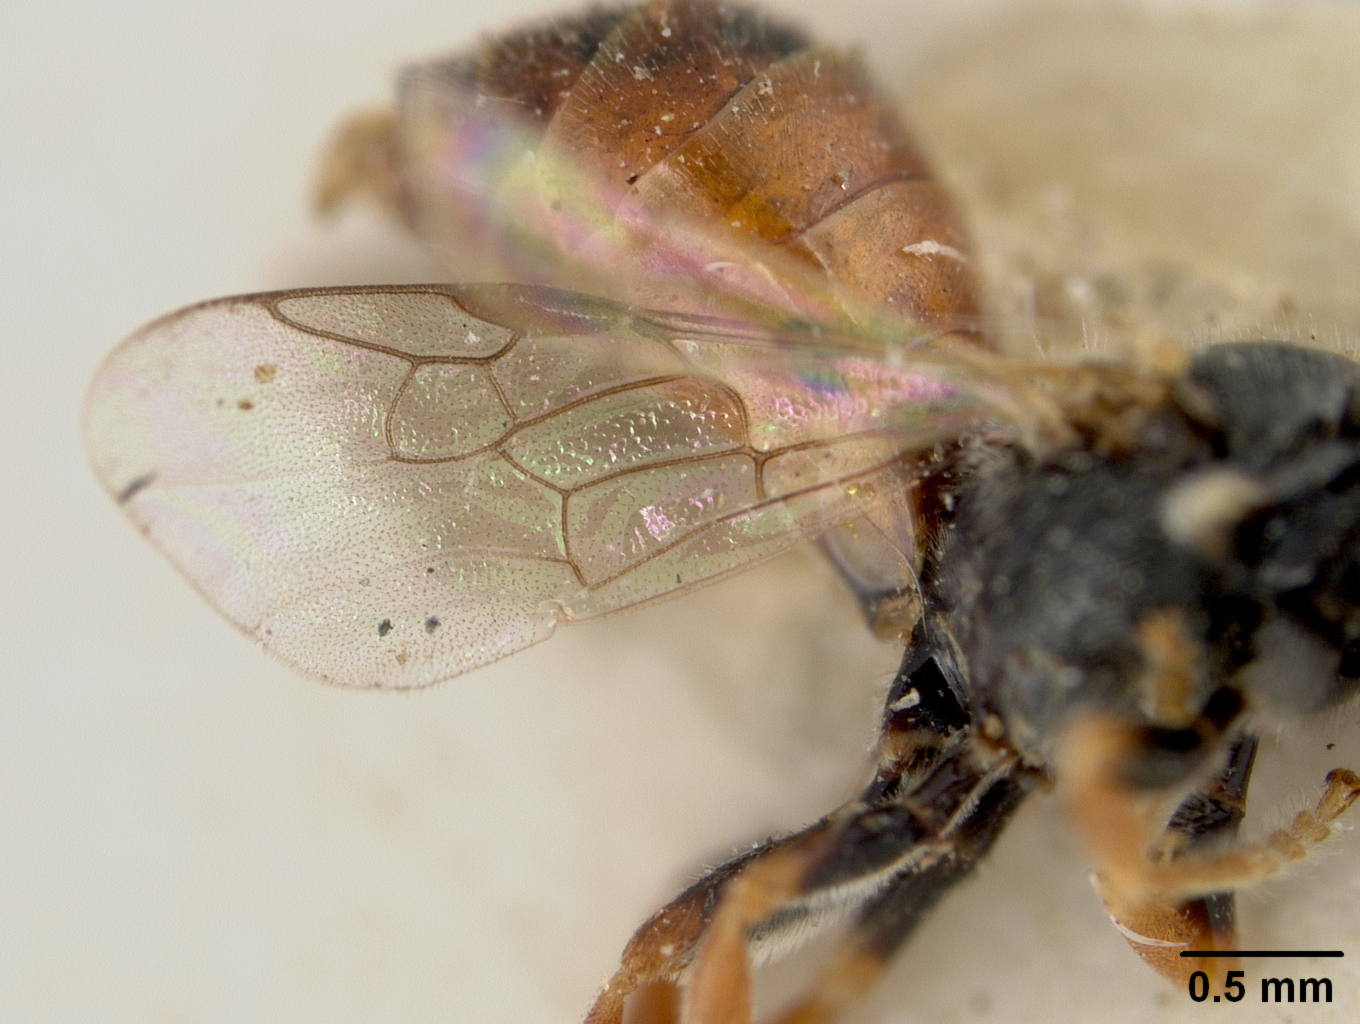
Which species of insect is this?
Exoneura clarissima
